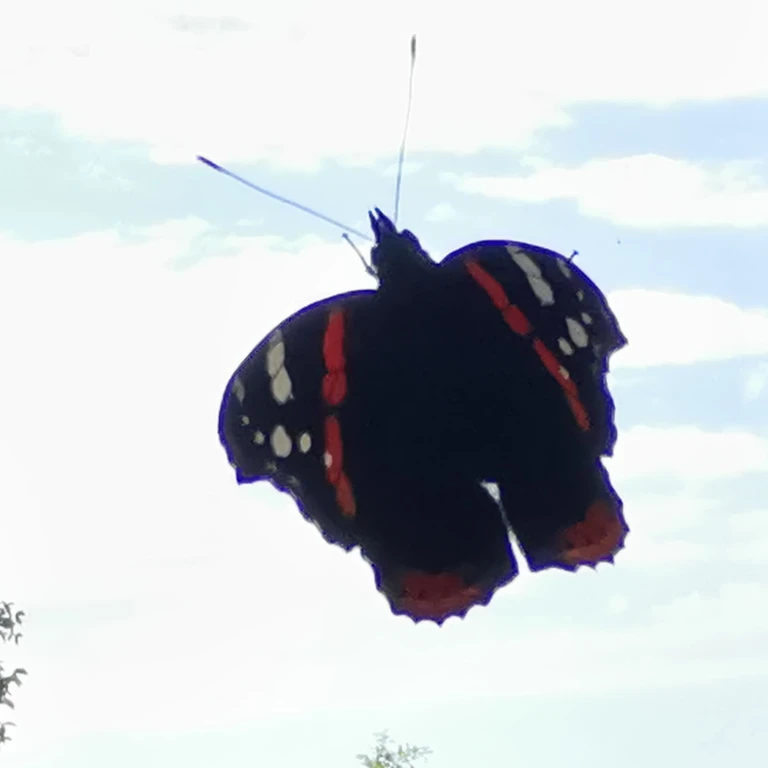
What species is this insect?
Vanessa atalanta
